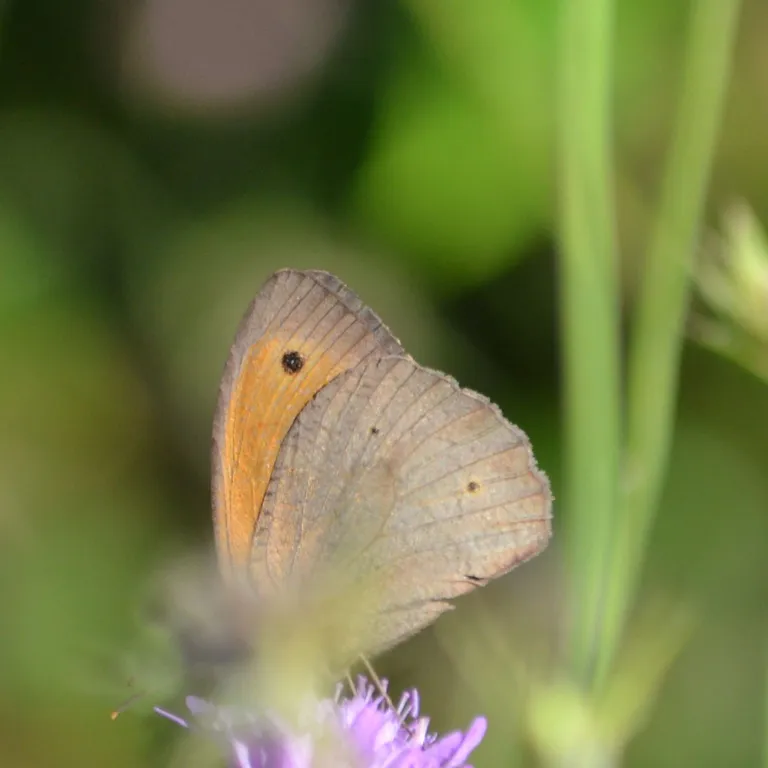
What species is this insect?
Maniola jurtina
